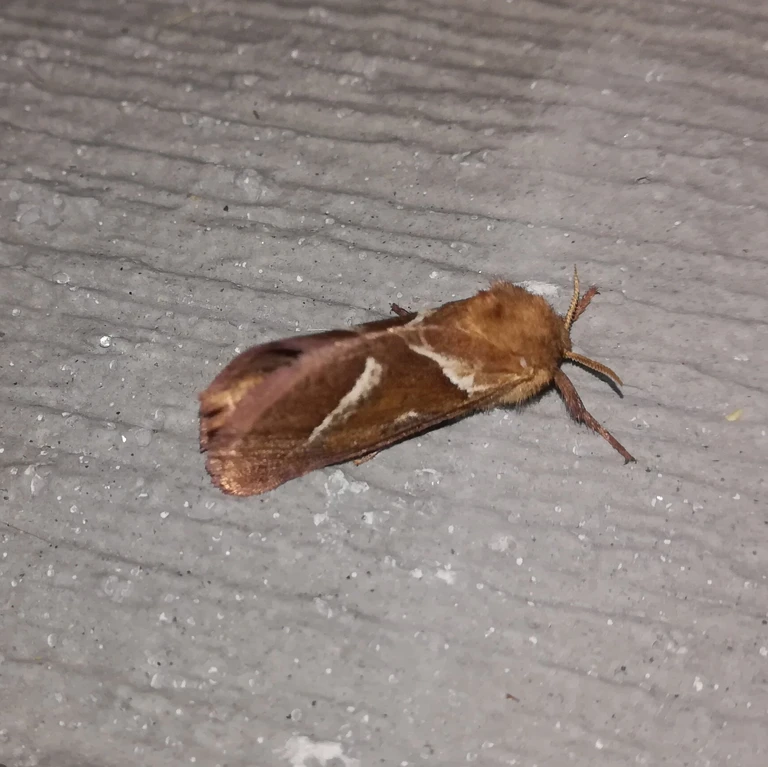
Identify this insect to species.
Triodia sylvina
